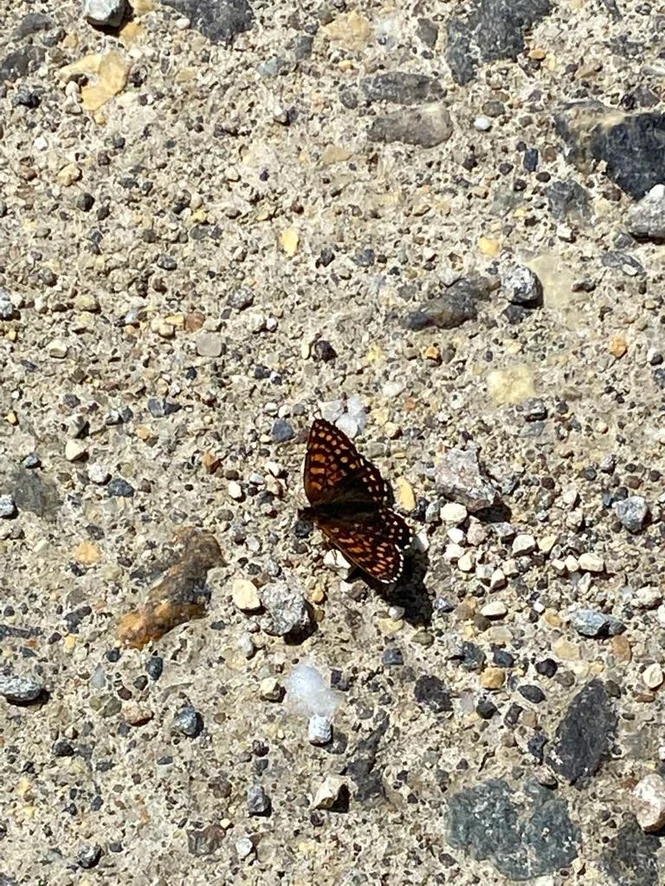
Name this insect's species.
Melitaea diamina
